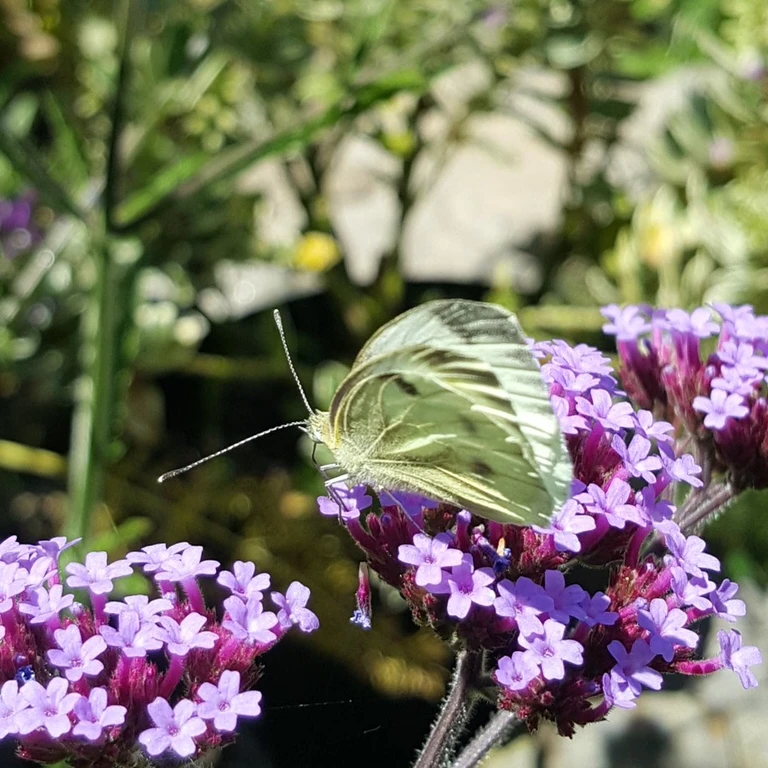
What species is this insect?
Pieris napi
